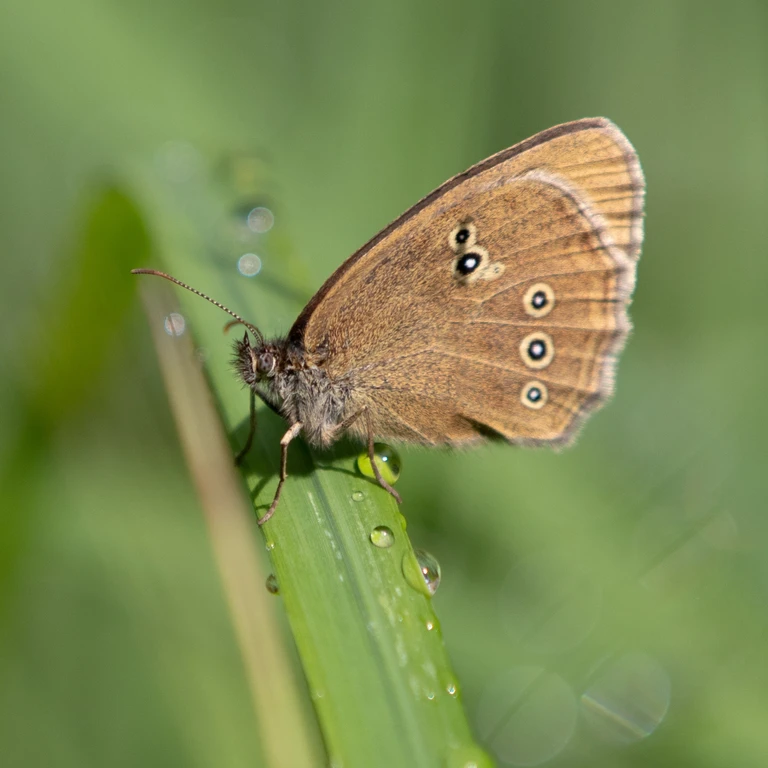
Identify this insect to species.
Aphantopus hyperantus
